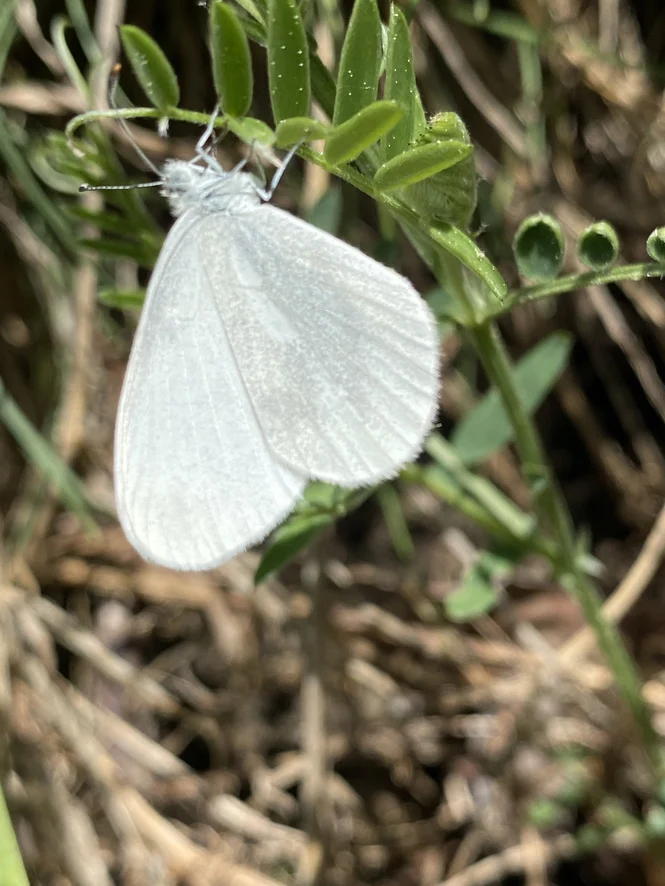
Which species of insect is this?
Leptidea sinapis/juvernica
